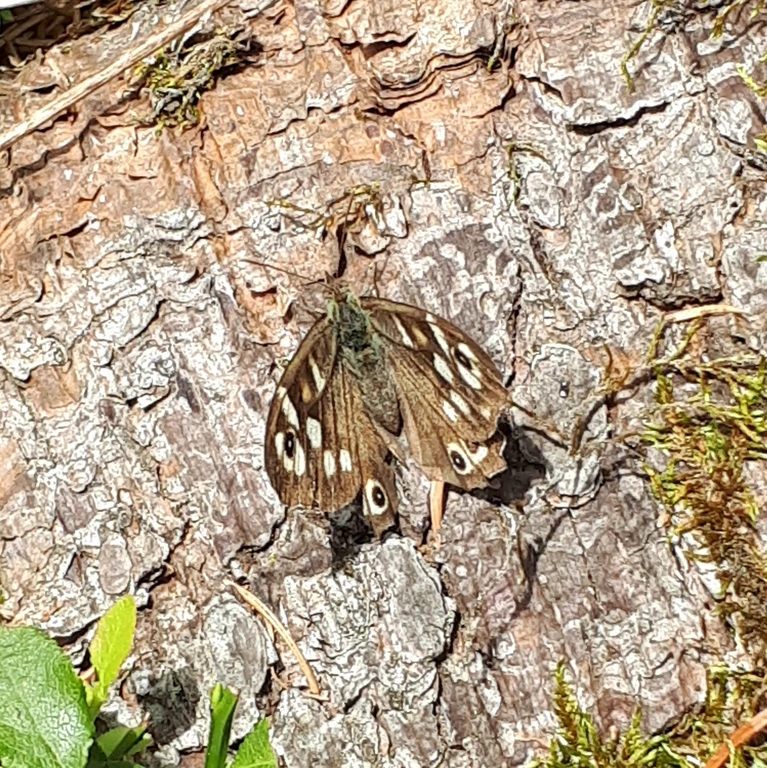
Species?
Pararge aegeria
